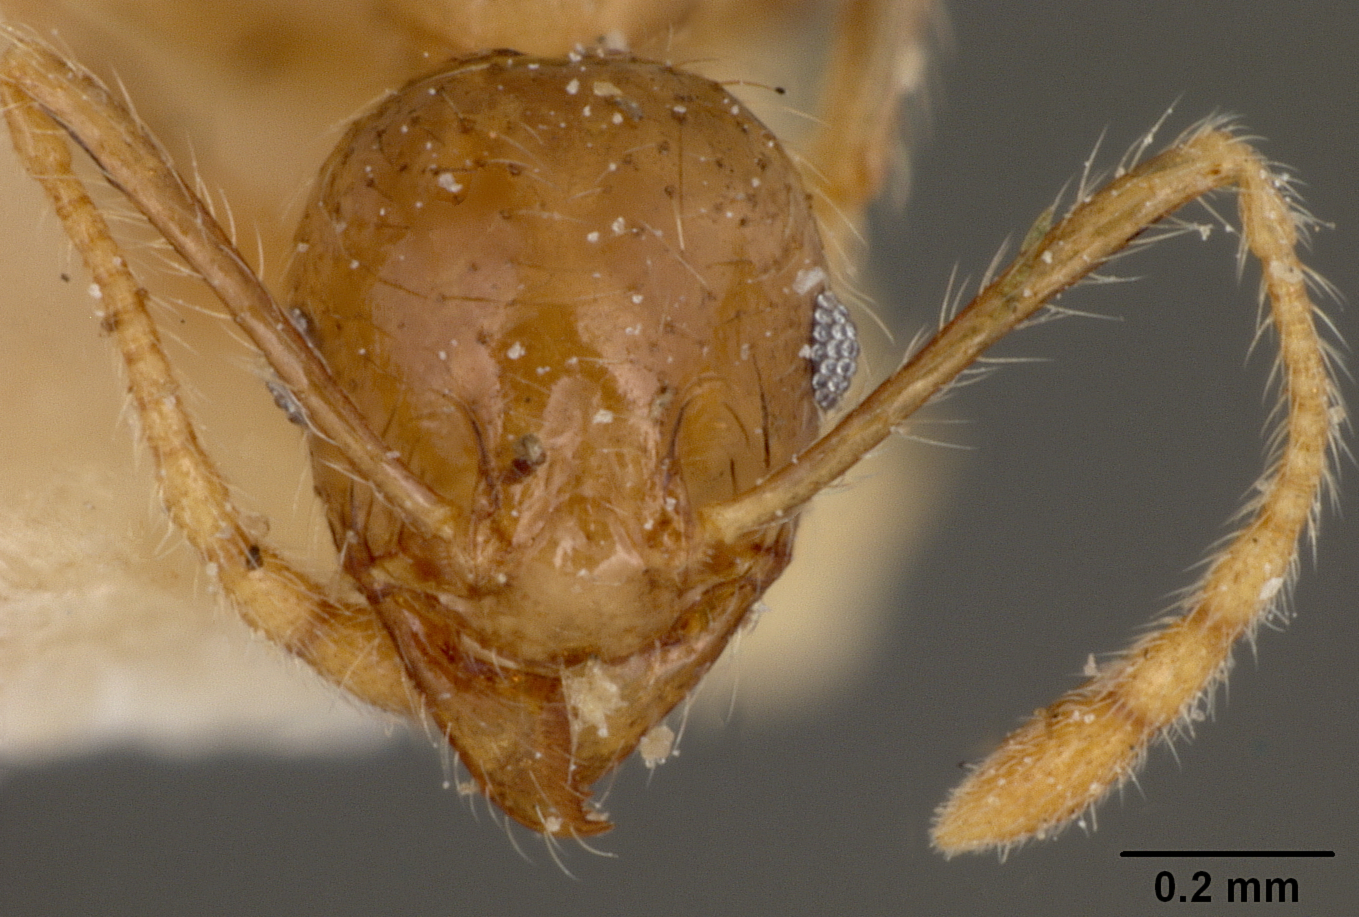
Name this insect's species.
Pheidole squalida
